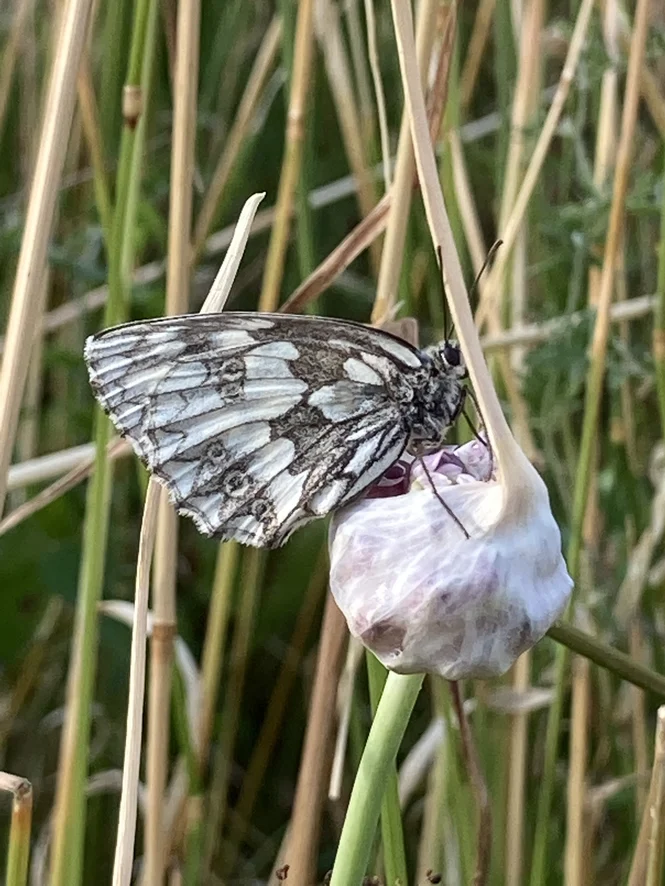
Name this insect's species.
Melanargia galathea
